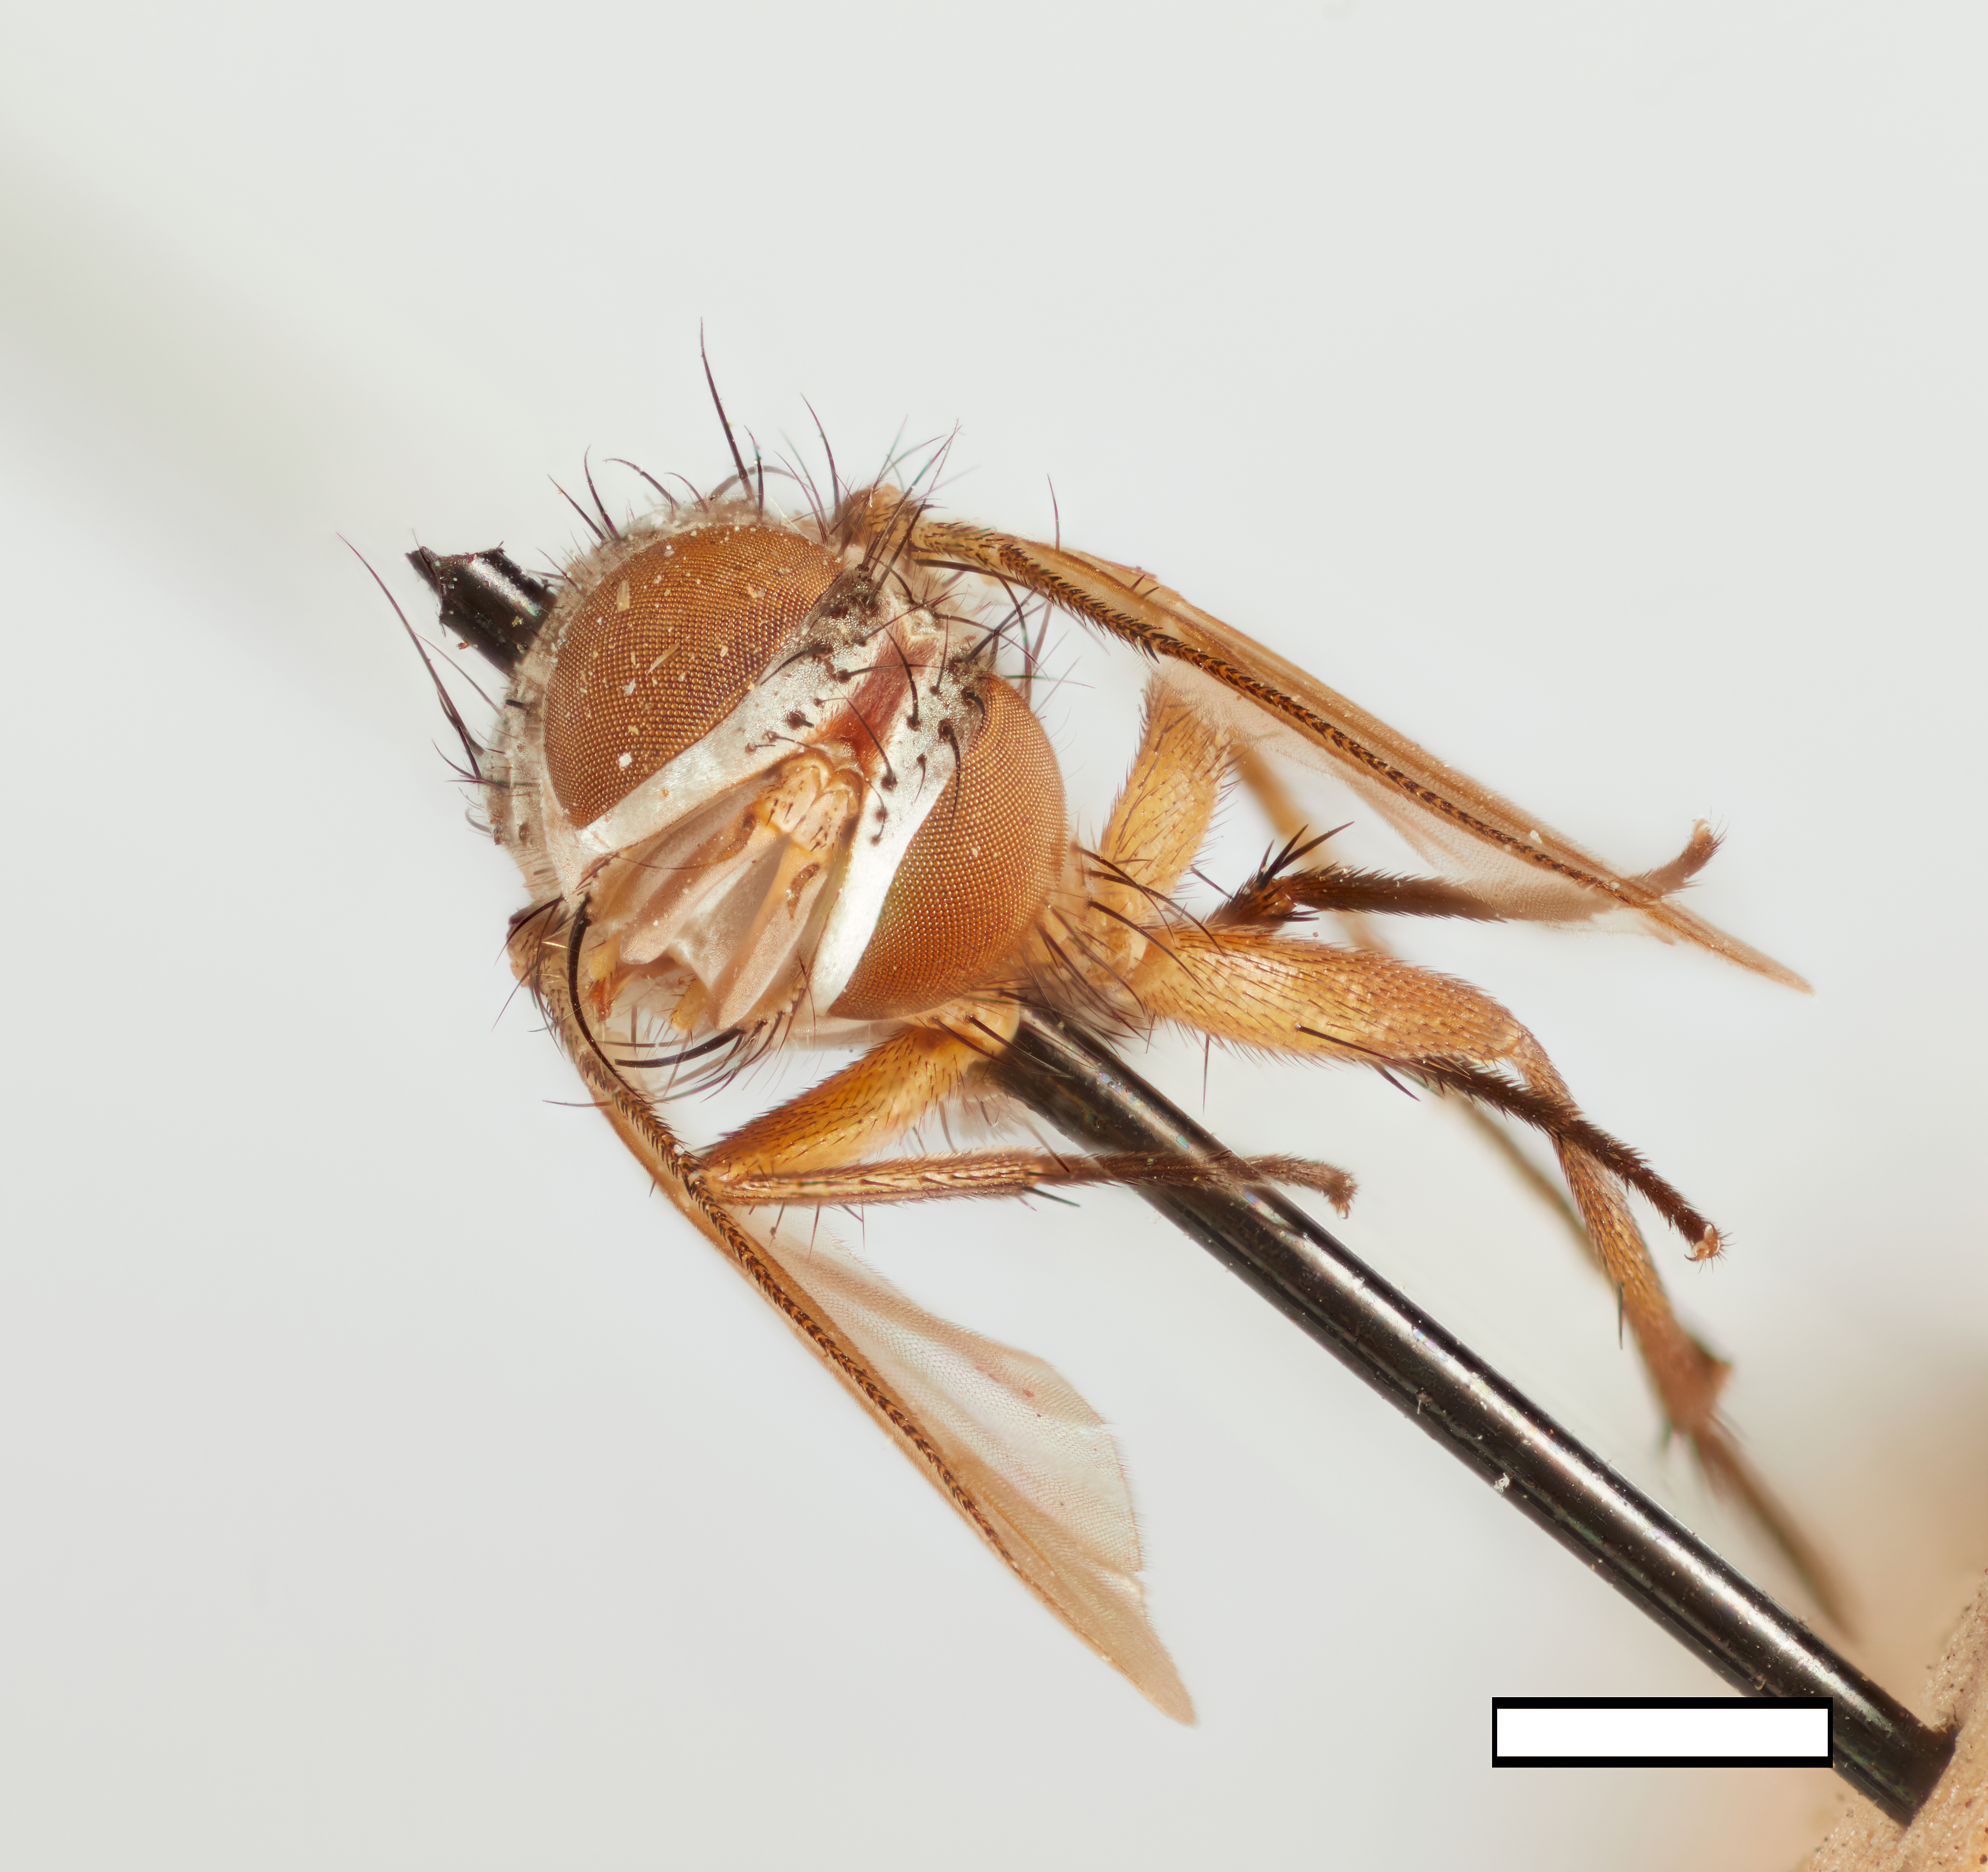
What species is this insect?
Hypostena gilvipes
